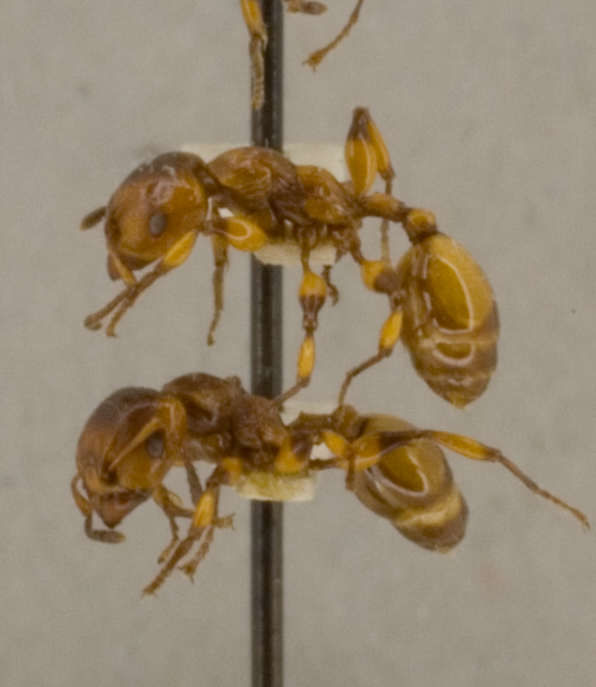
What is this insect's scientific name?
Podomyrma basalis
